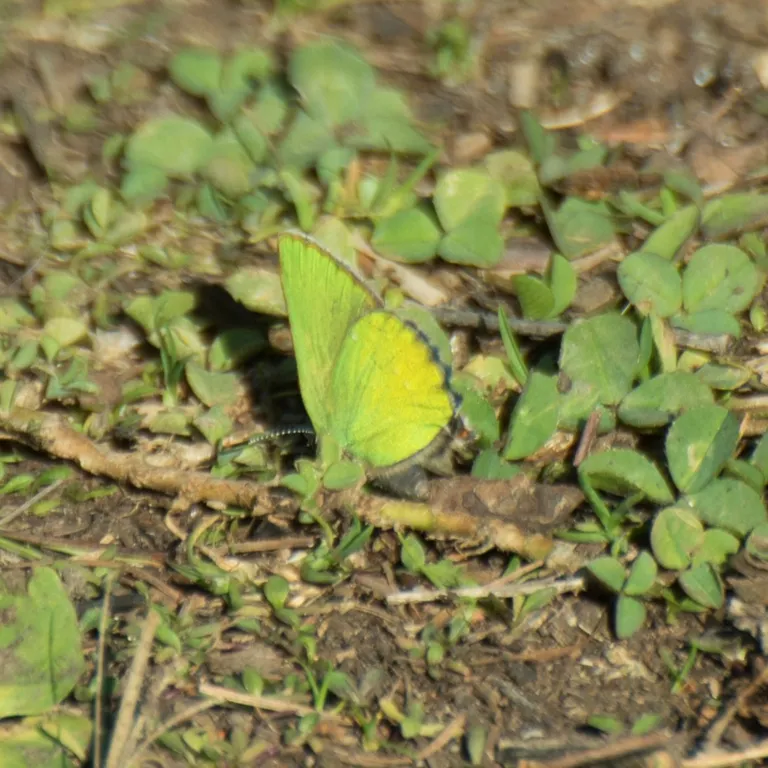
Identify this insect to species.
Callophrys rubi
